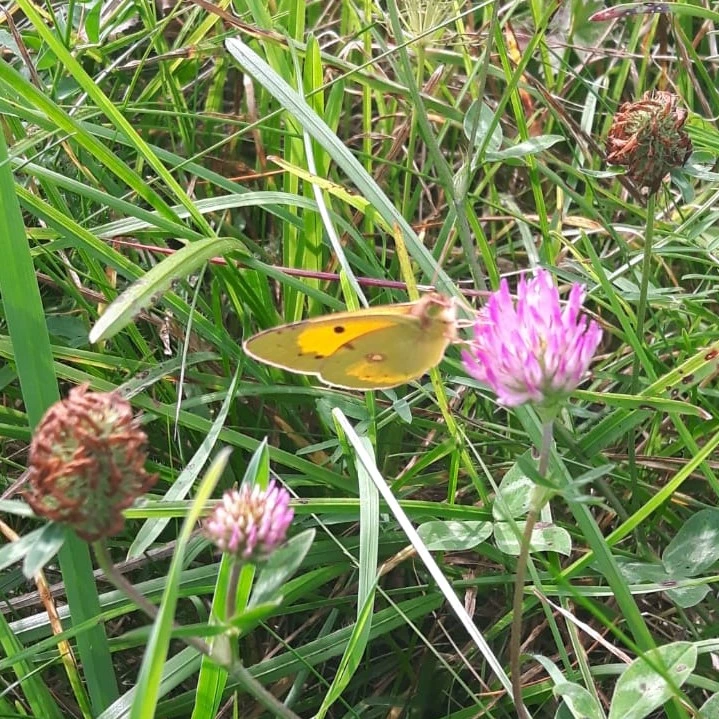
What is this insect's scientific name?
Colias croceus
